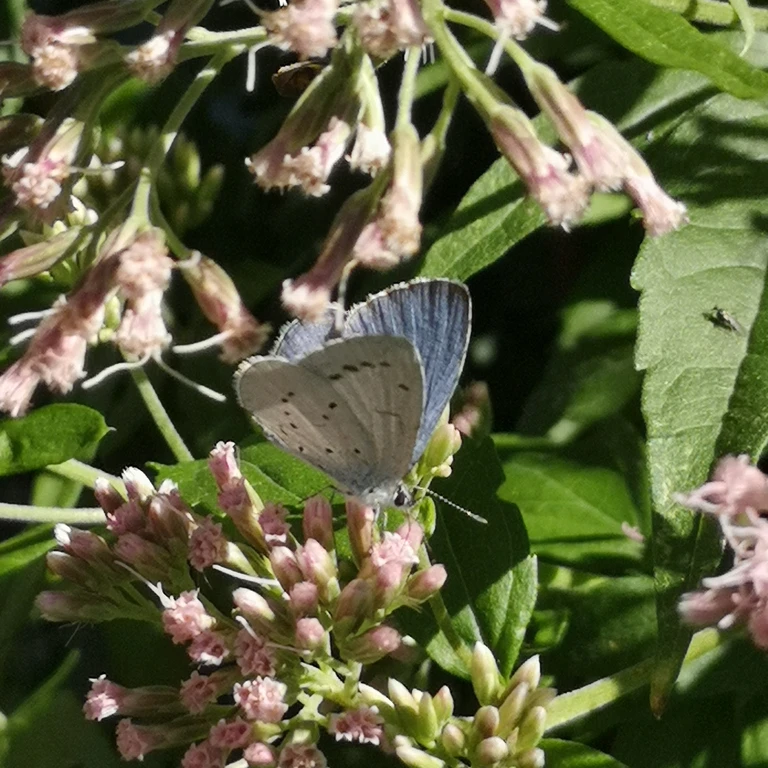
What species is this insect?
Celastrina argiolus
